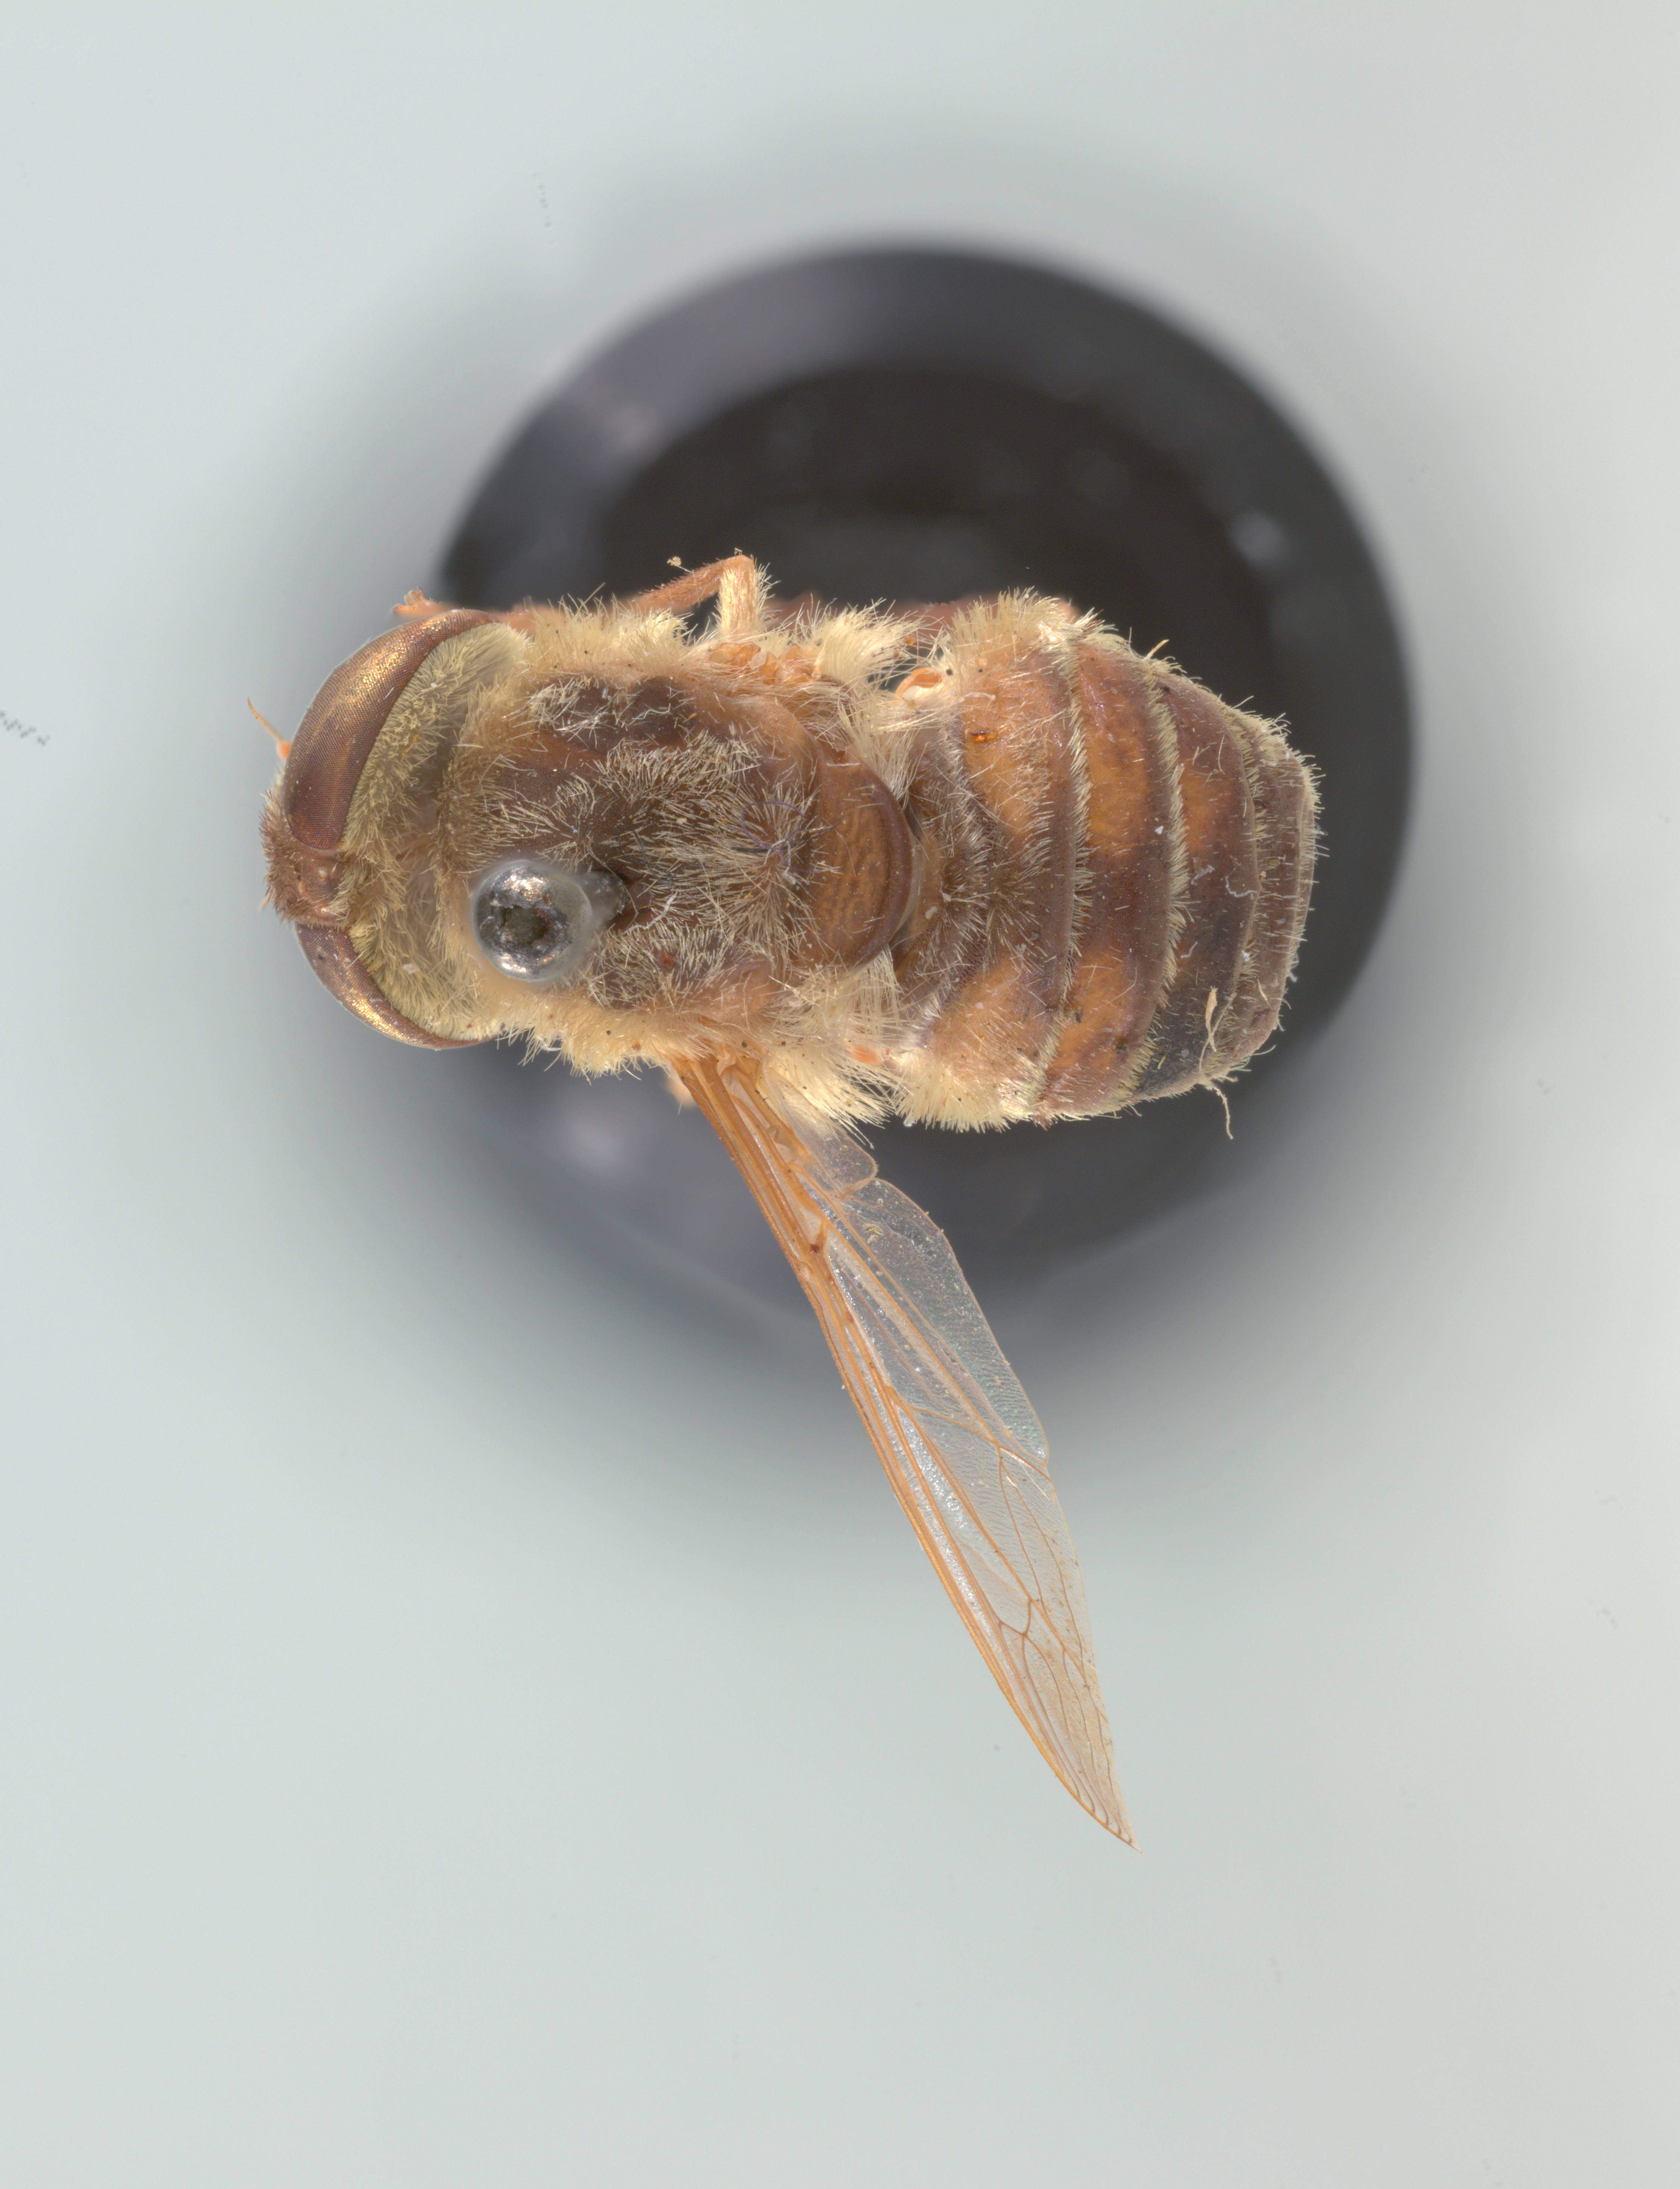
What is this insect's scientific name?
Neorhynchocephalus volaticus
